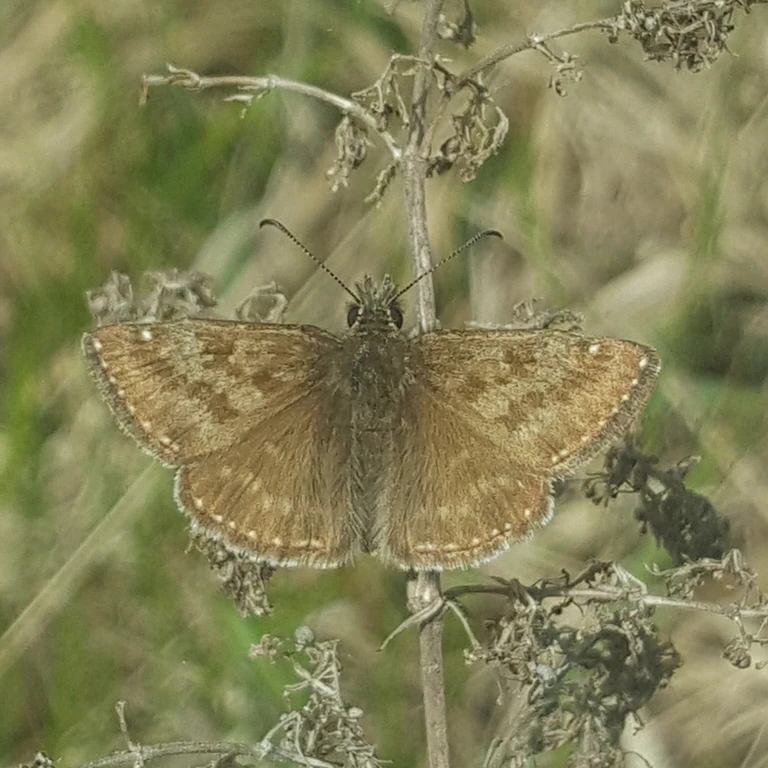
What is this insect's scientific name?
Erynnis tages
